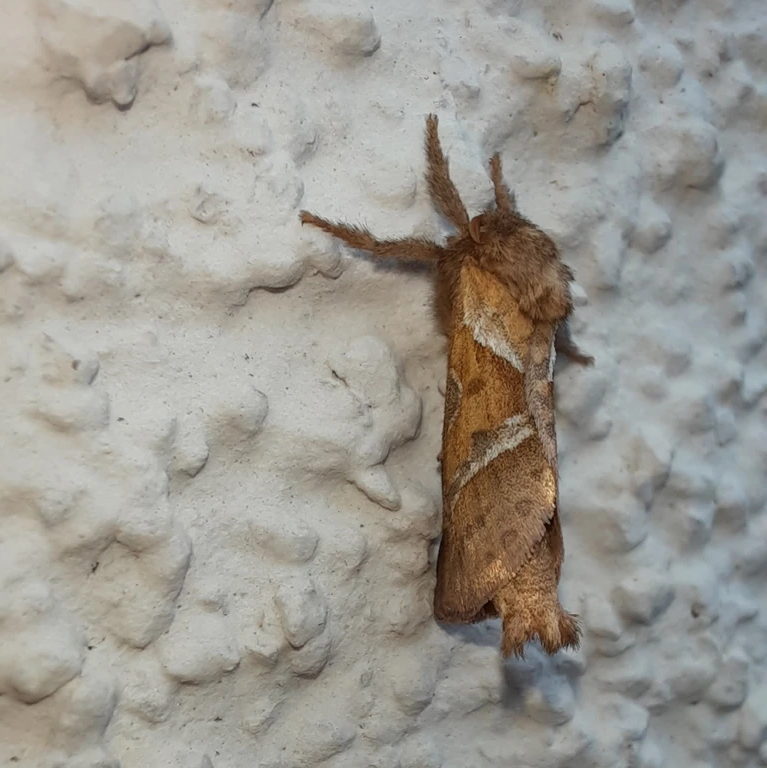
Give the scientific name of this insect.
Triodia sylvina
